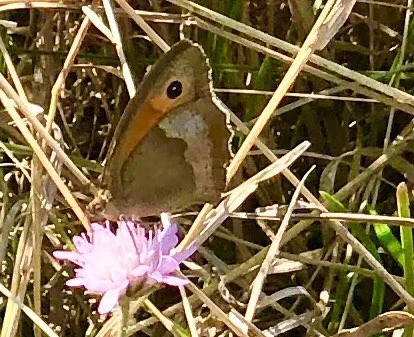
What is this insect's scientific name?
Maniola jurtina
